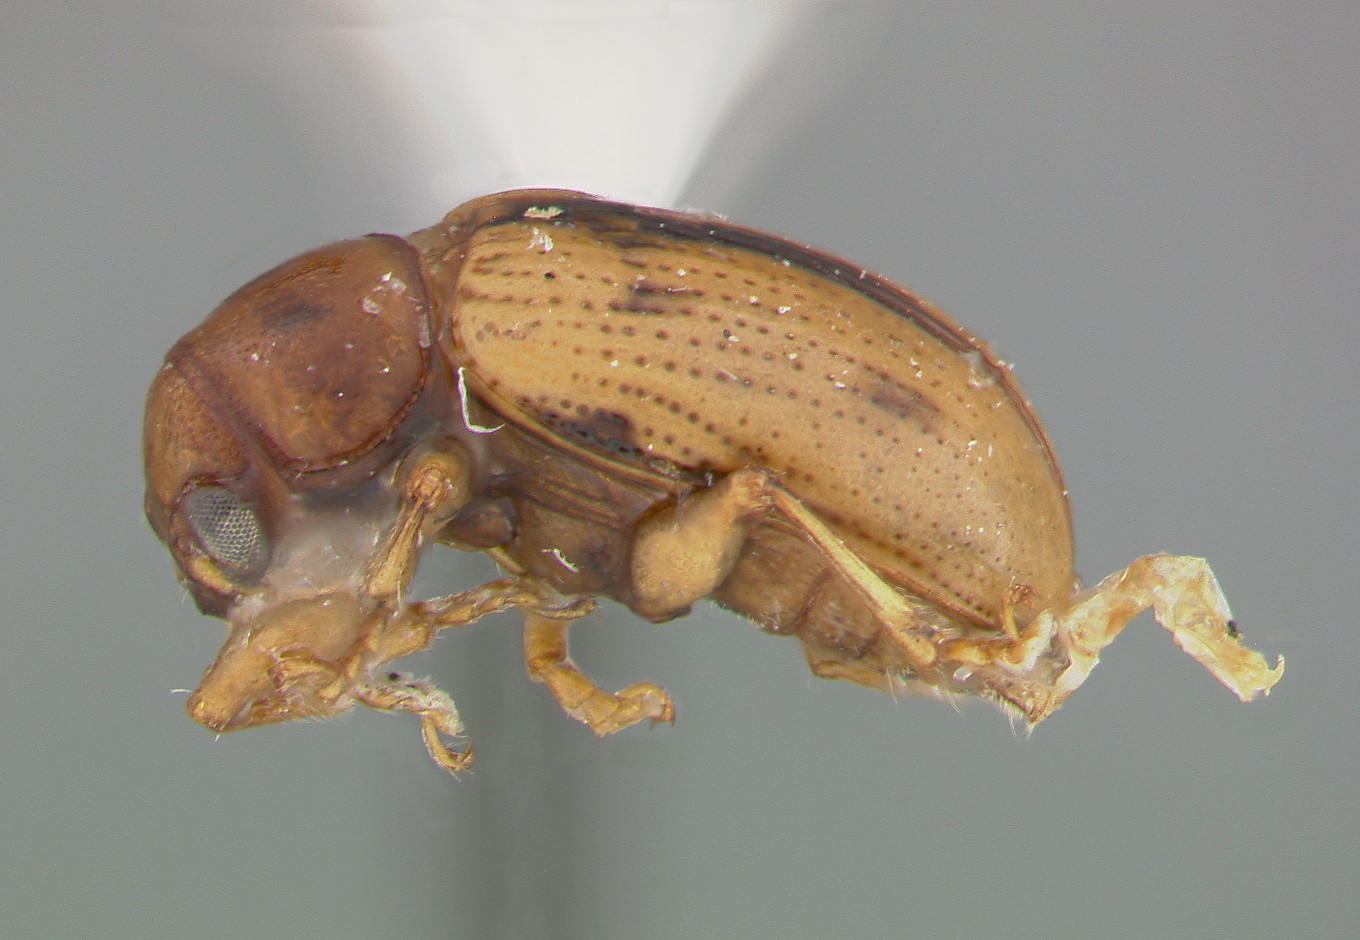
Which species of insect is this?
Metachroma carolinense
